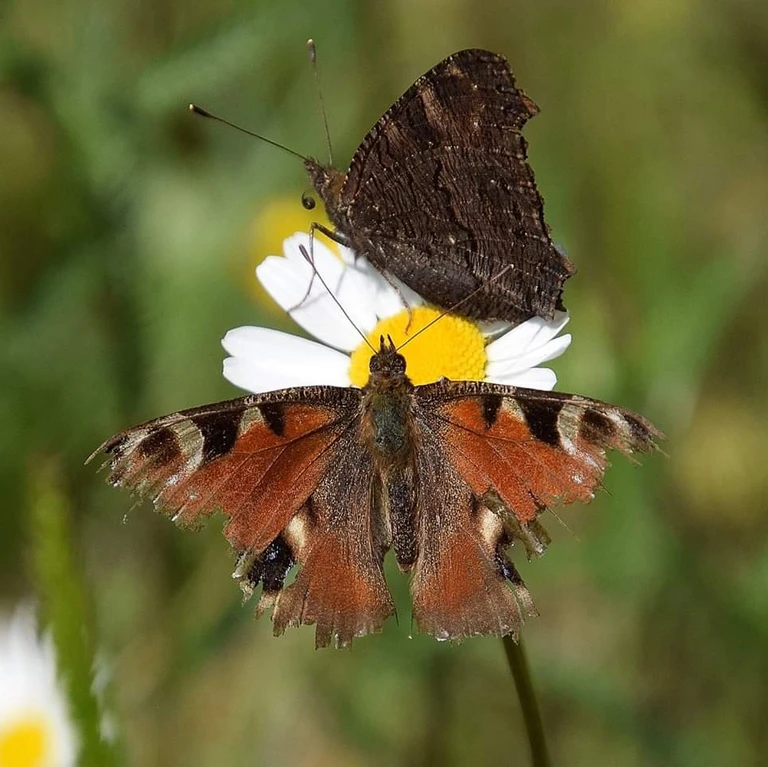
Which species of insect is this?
Aglais io
